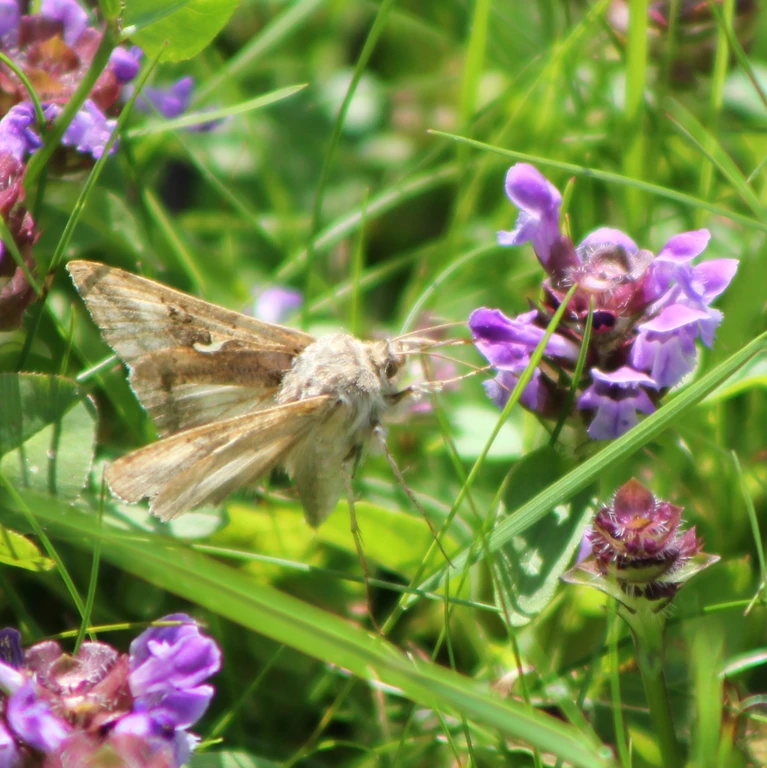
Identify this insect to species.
Autographa gamma
